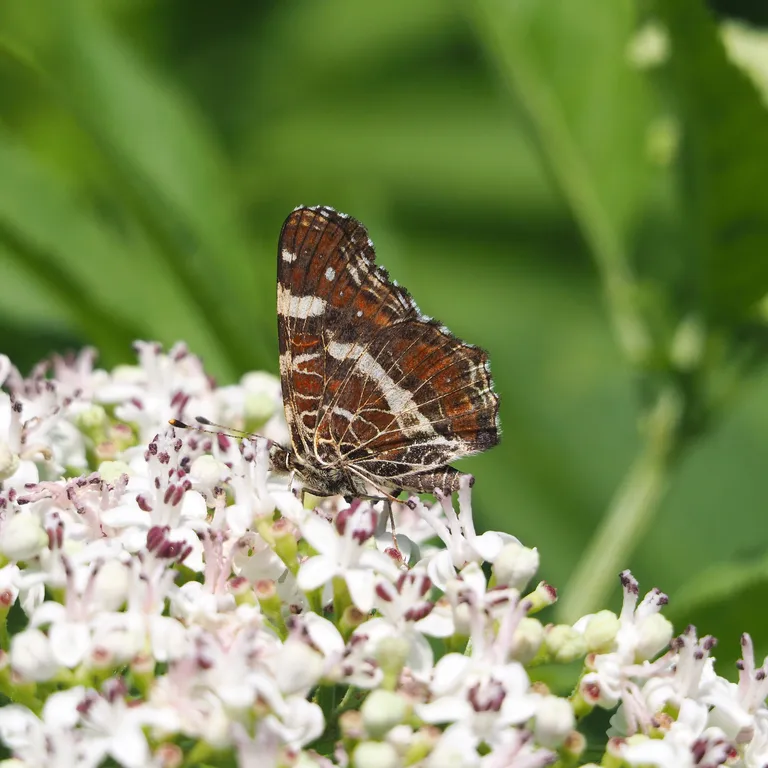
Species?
Araschnia levana
